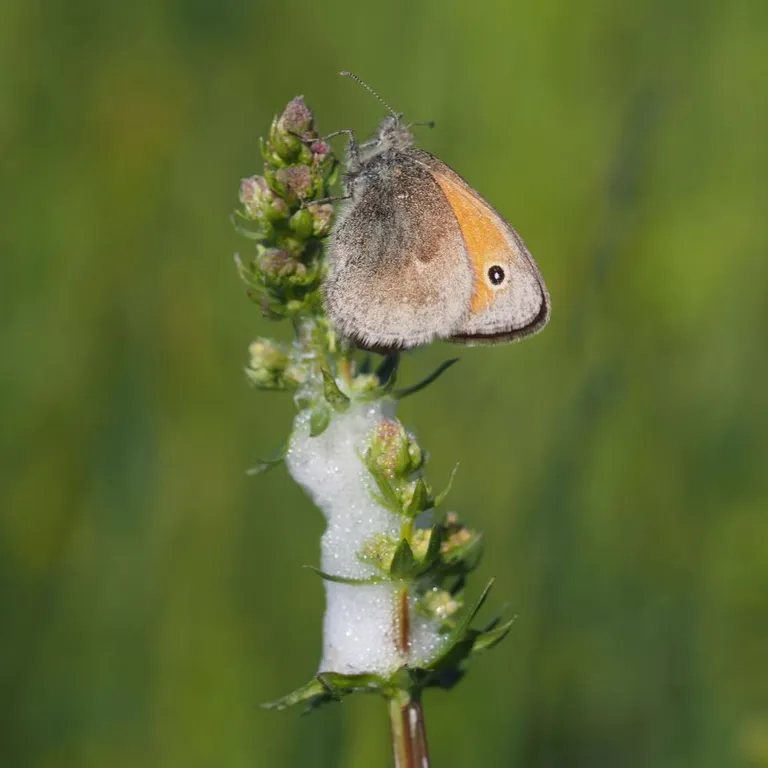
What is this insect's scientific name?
Coenonympha pamphilus
